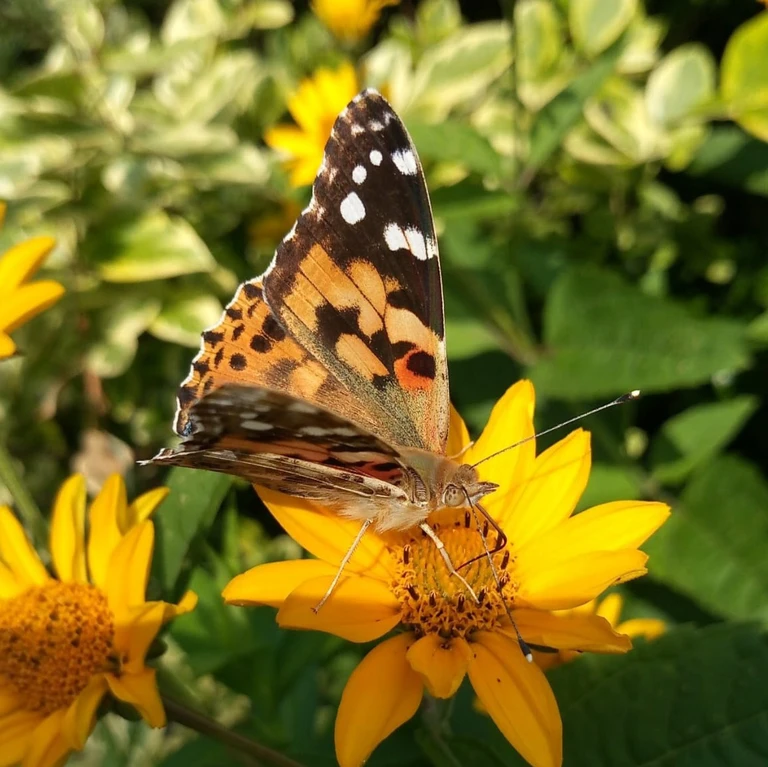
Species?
Vanessa cardui
